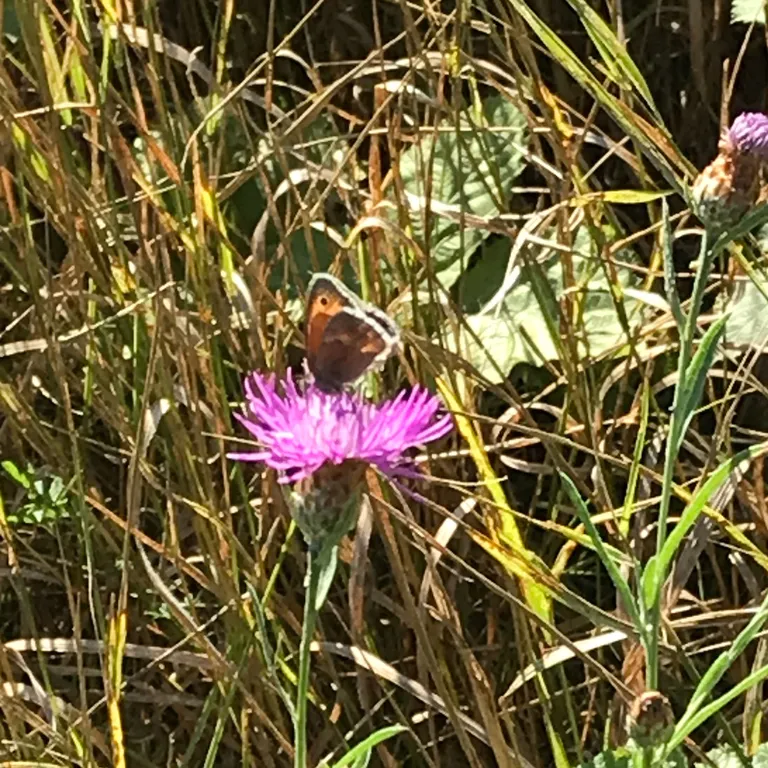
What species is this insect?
Coenonympha pamphilus
